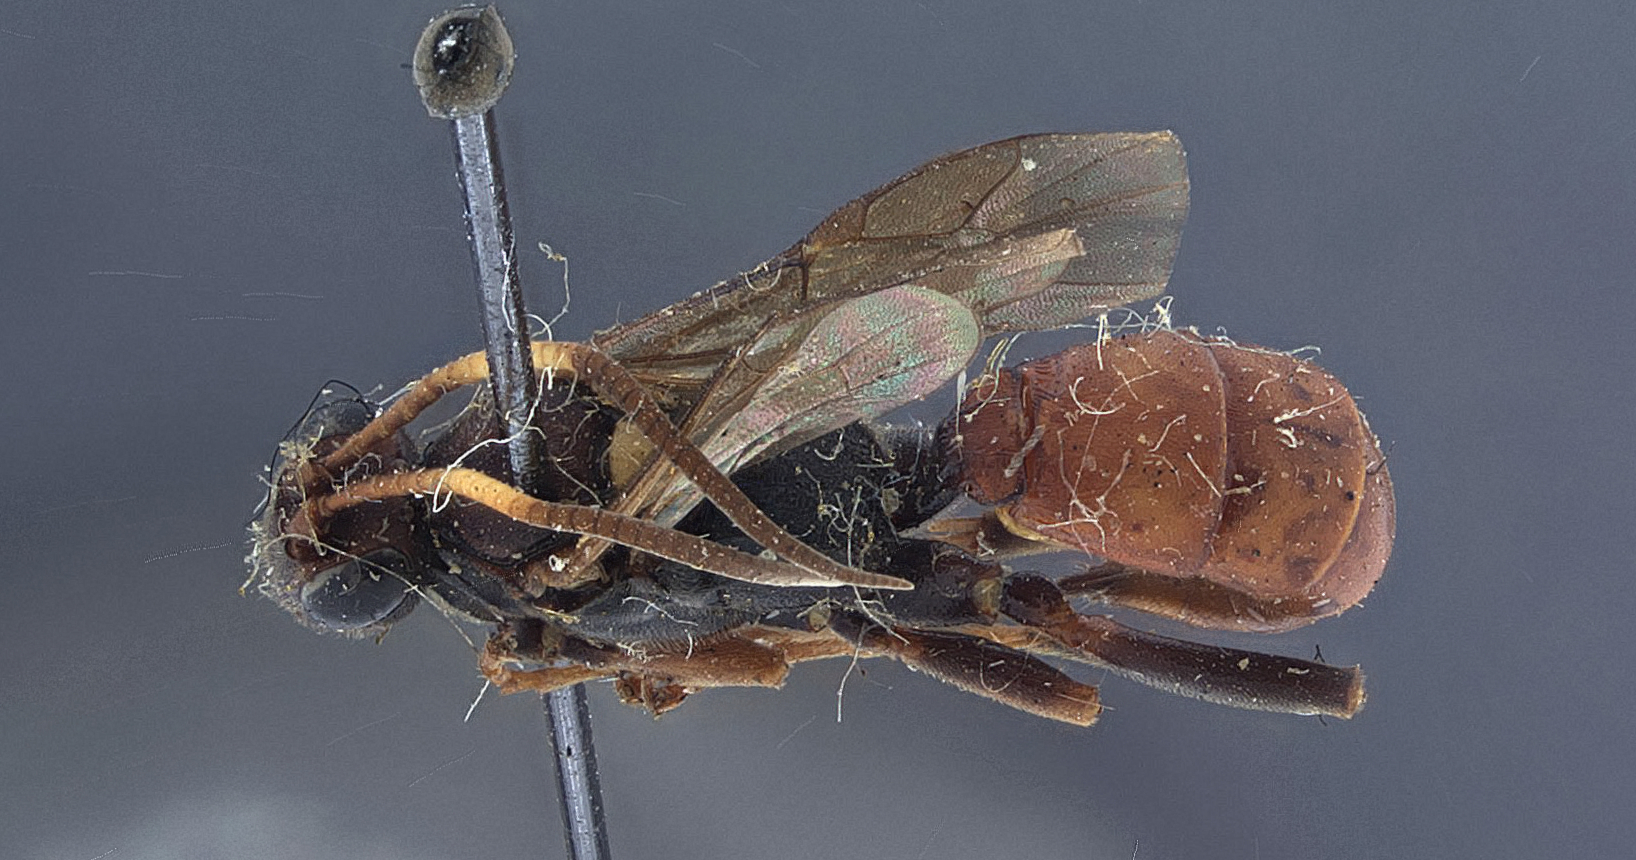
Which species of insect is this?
Amblyteles winkleyi
